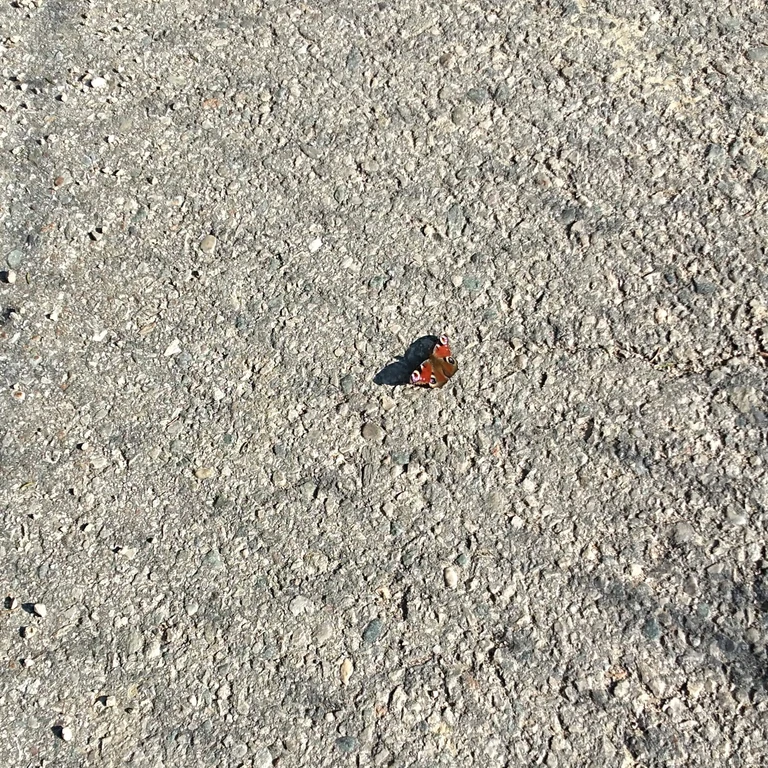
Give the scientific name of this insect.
Aglais io
